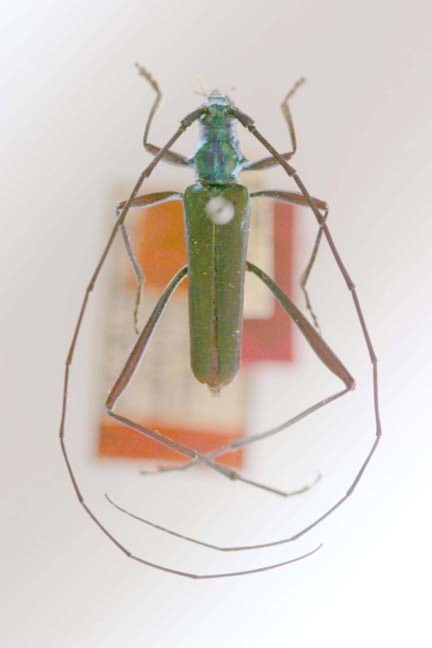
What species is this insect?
Chloridolum loochooanum
